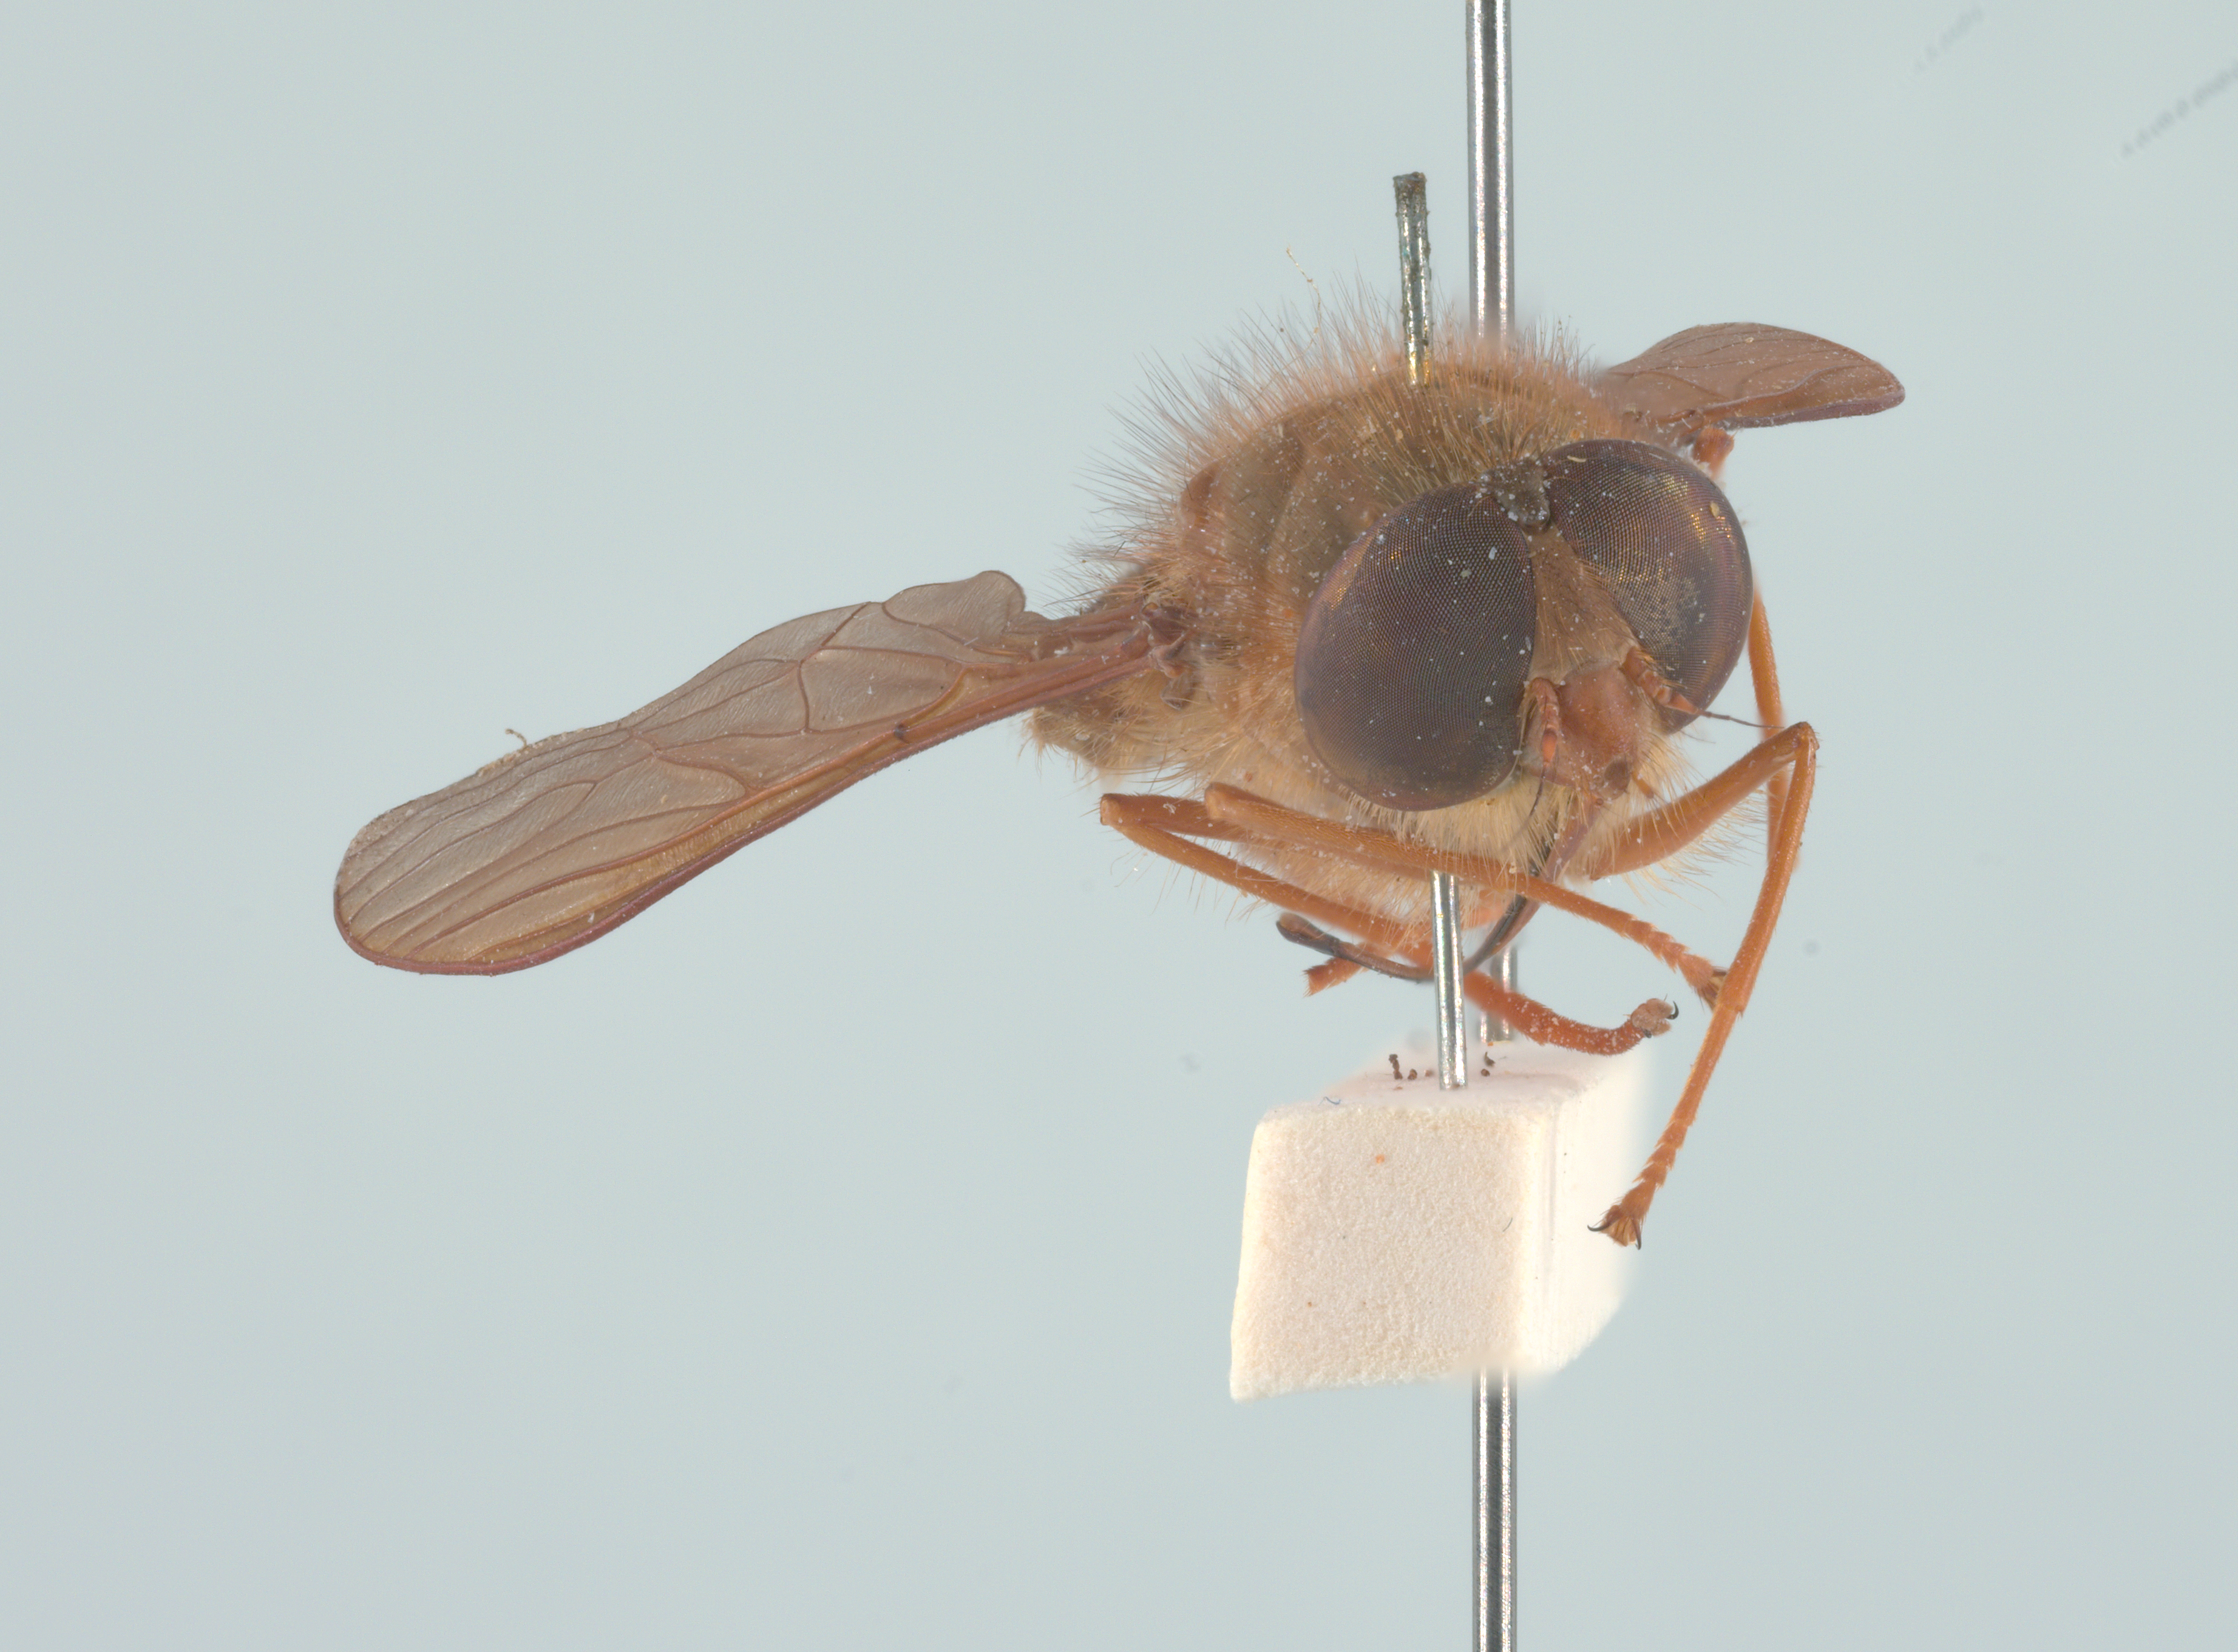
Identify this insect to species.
Prosoeca difficile (also Stenobasipteron difficile)
